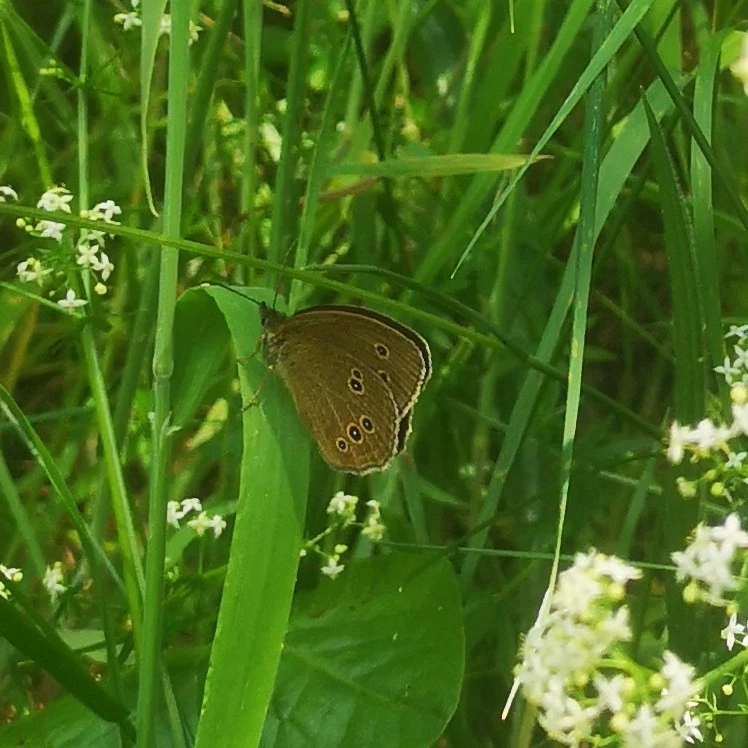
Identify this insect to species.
Aphantopus hyperantus
